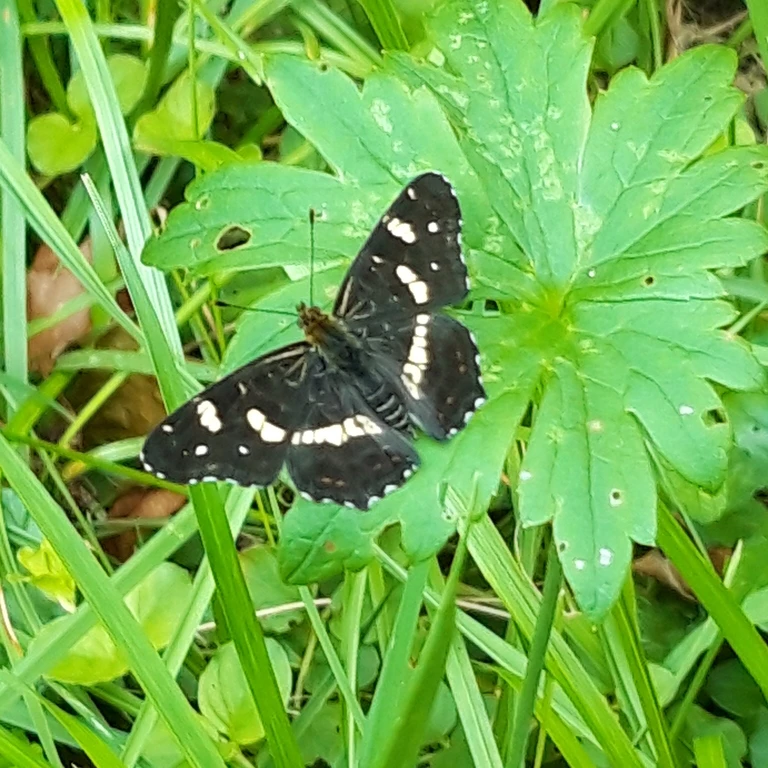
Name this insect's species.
Araschnia levana
